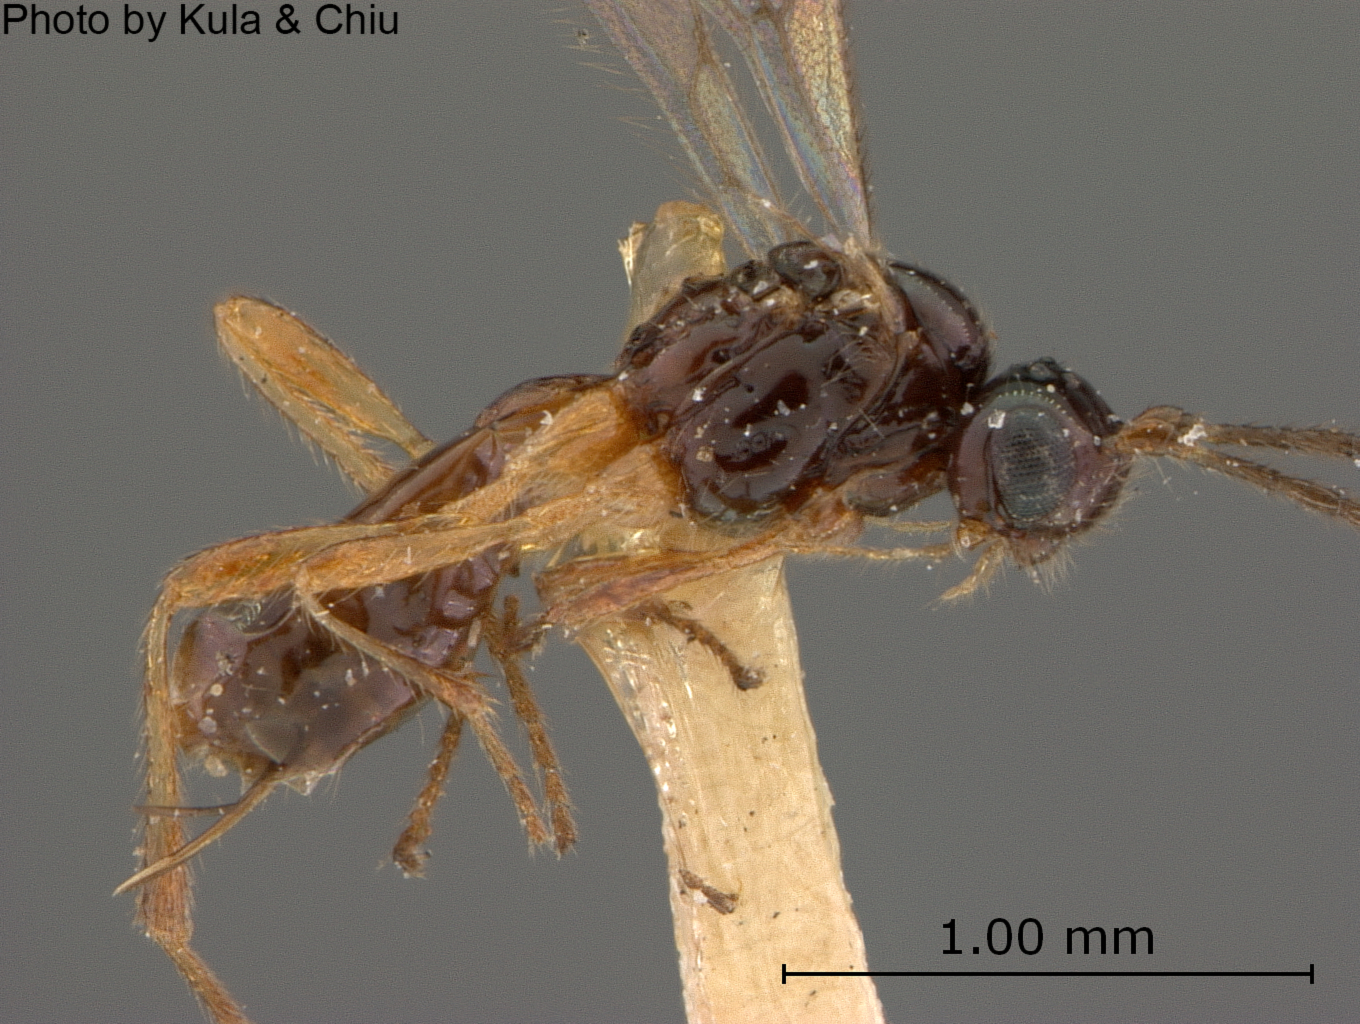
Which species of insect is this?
Aspilota bakeri
